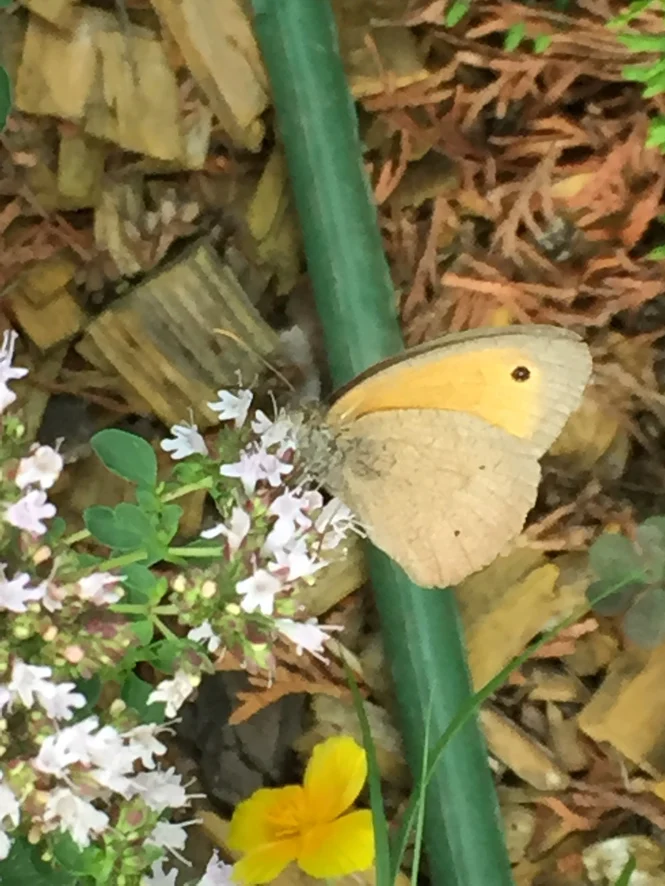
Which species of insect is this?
Maniola jurtina
